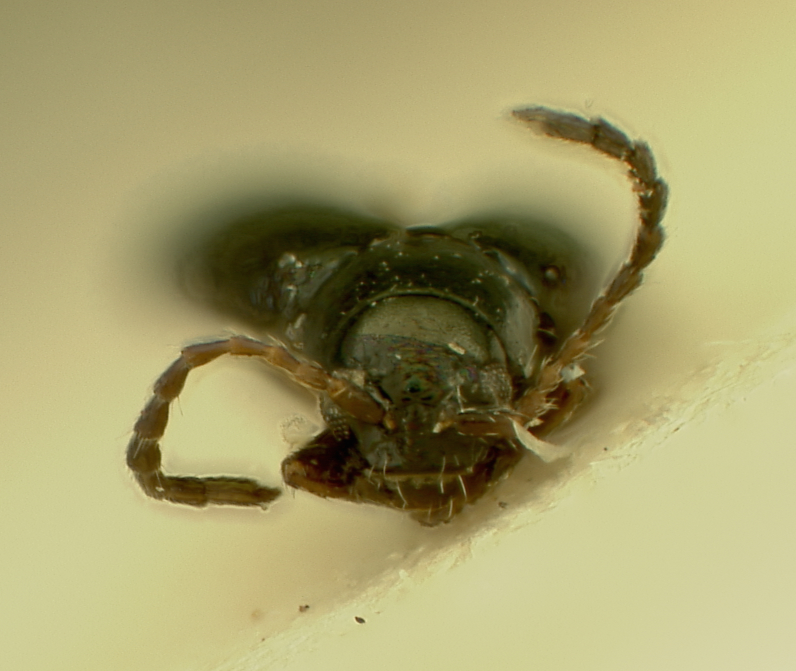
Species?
Longitarsus igori
